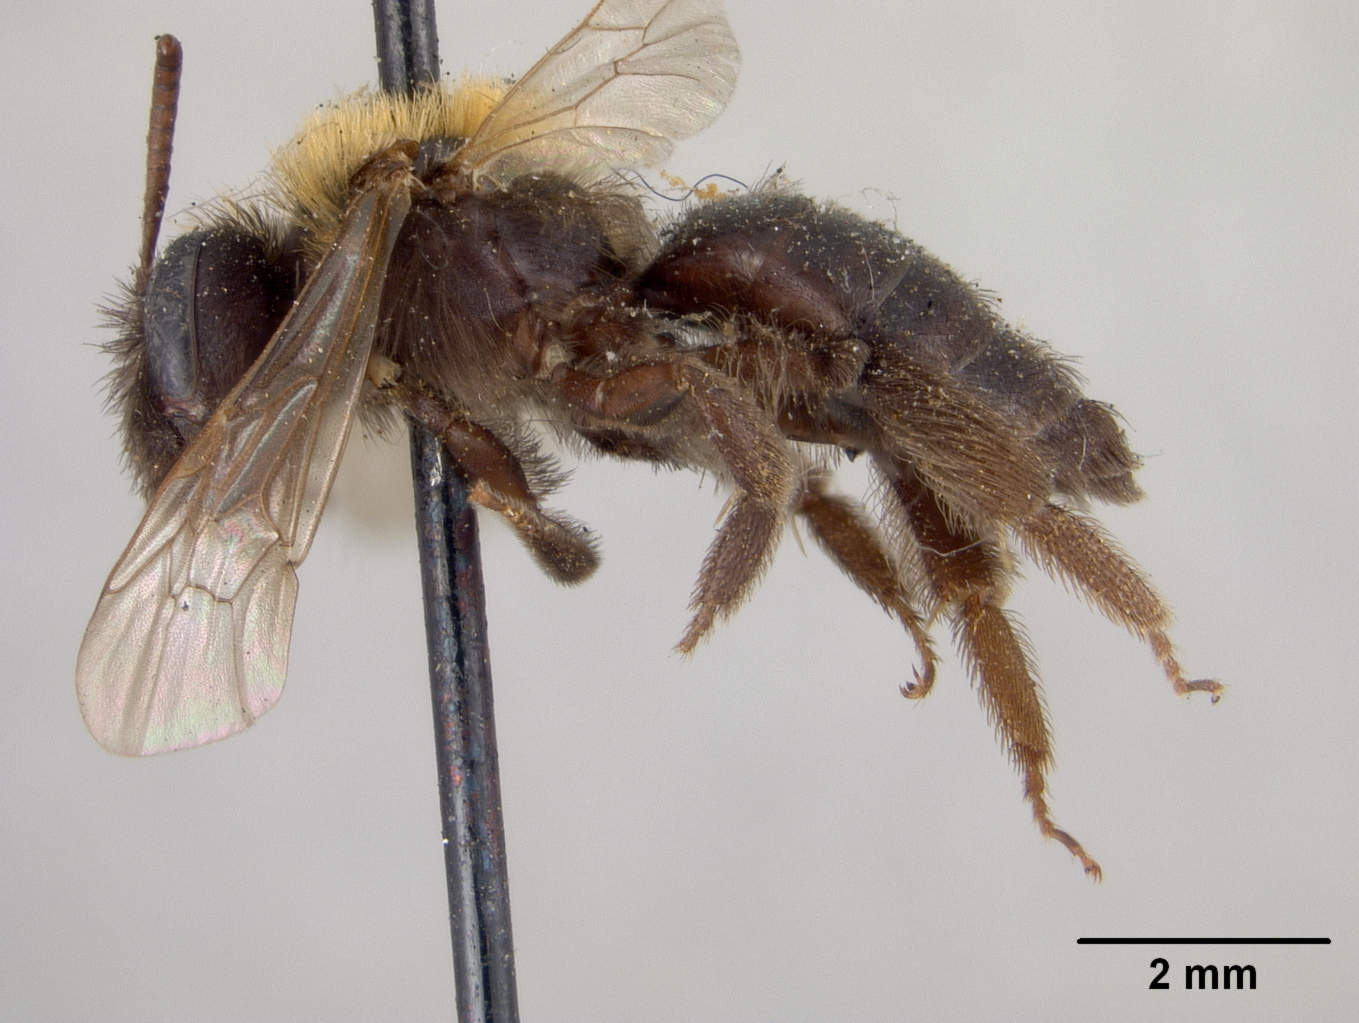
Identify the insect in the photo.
Andrena fulvinigra
